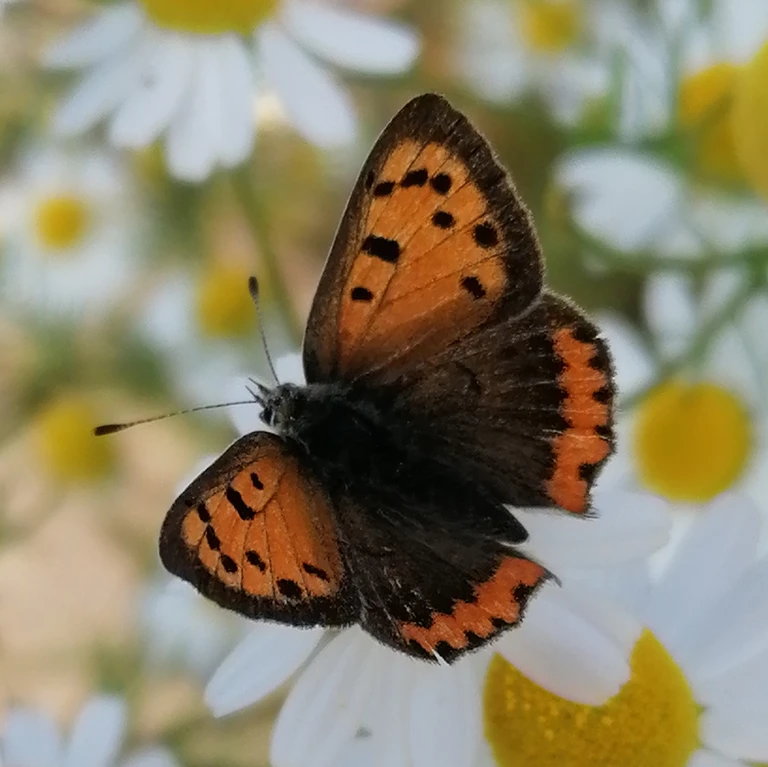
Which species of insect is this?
Lycaena phlaeas
